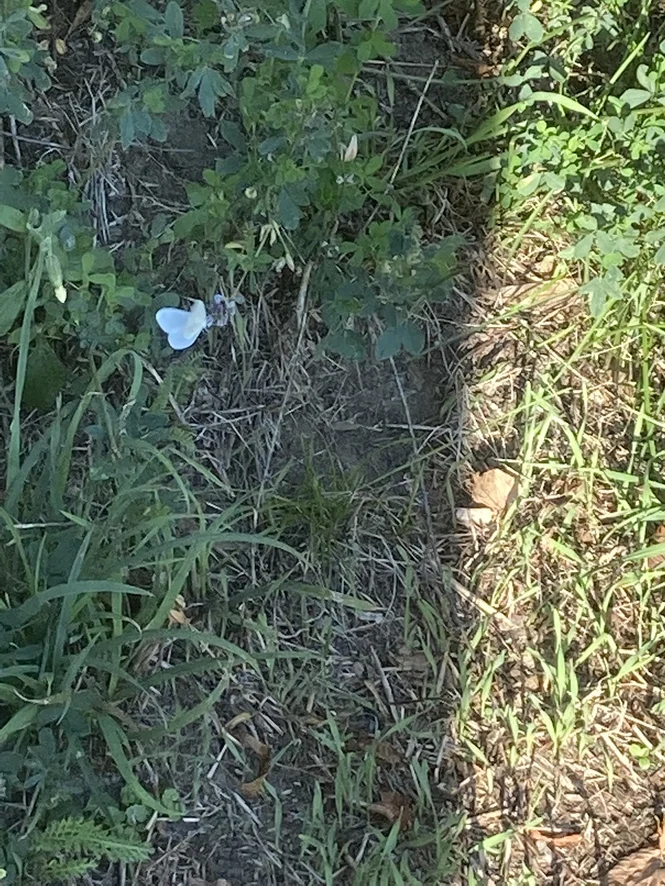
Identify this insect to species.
Leptidea sinapis/juvernica
